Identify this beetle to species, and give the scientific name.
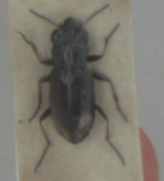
Notiophilus biguttatus
